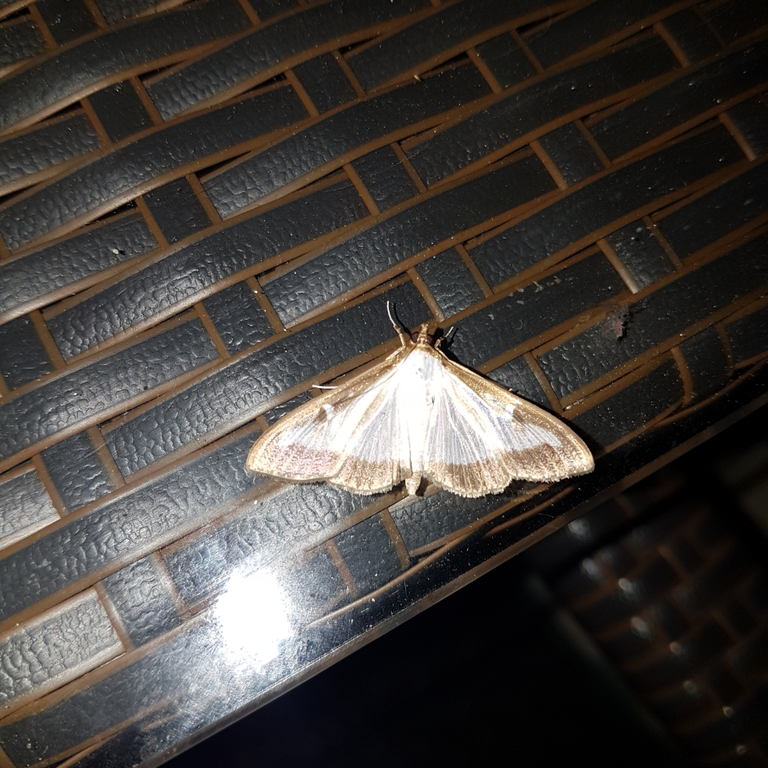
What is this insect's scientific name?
Cydalima perspectalis
